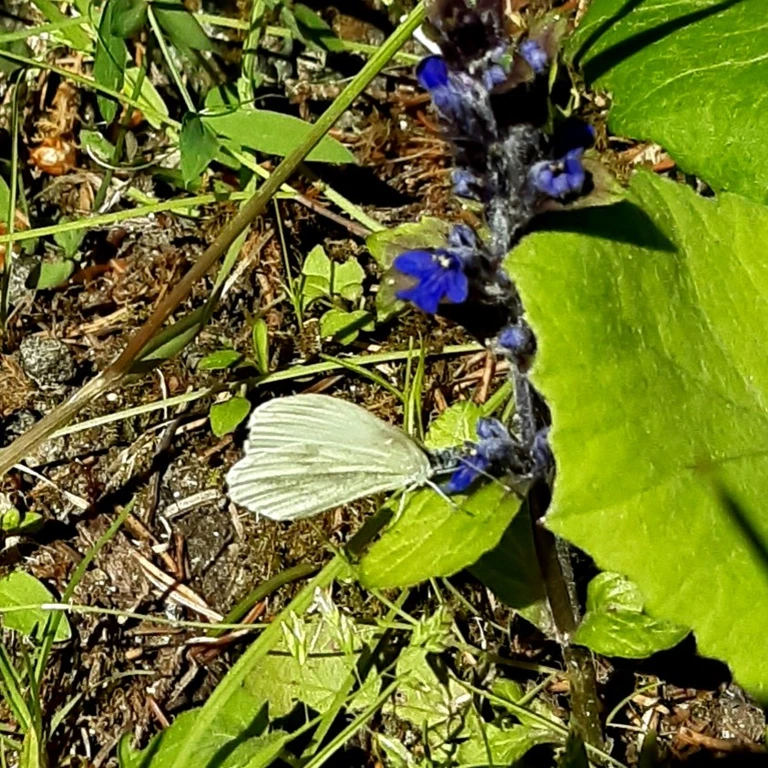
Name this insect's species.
Leptidea sinapis/juvernica
